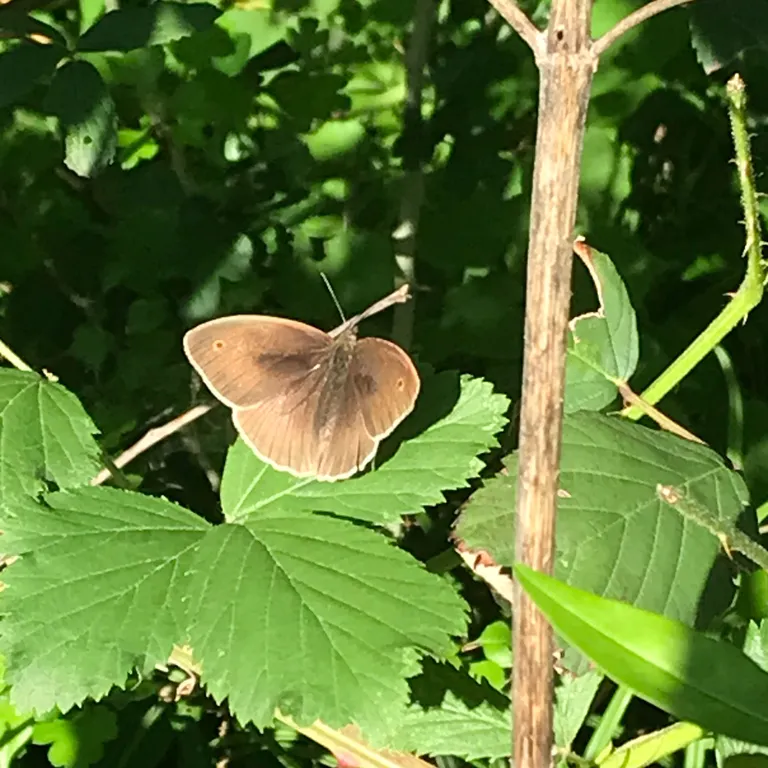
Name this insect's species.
Maniola jurtina
